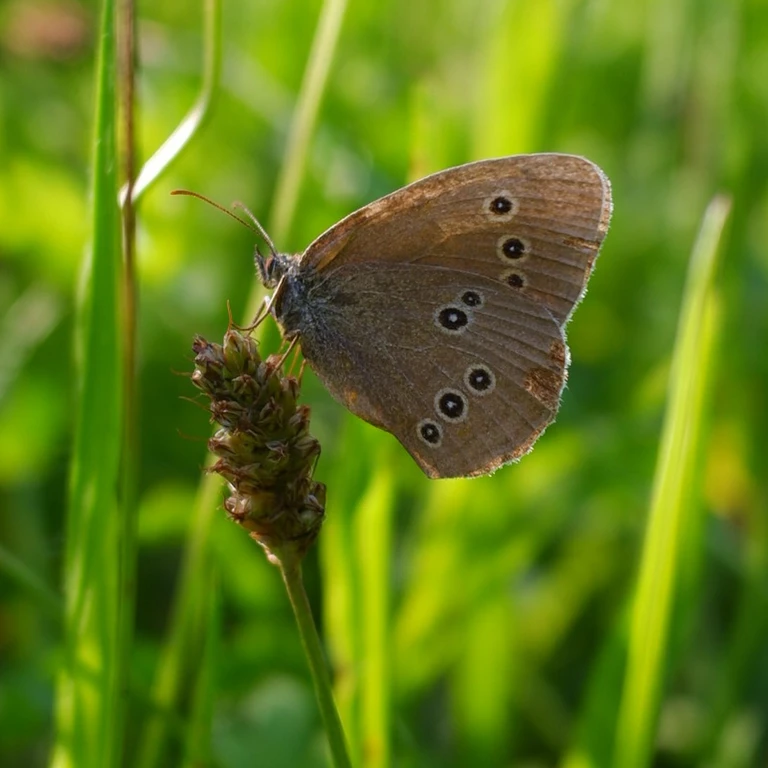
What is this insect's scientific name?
Aphantopus hyperantus
